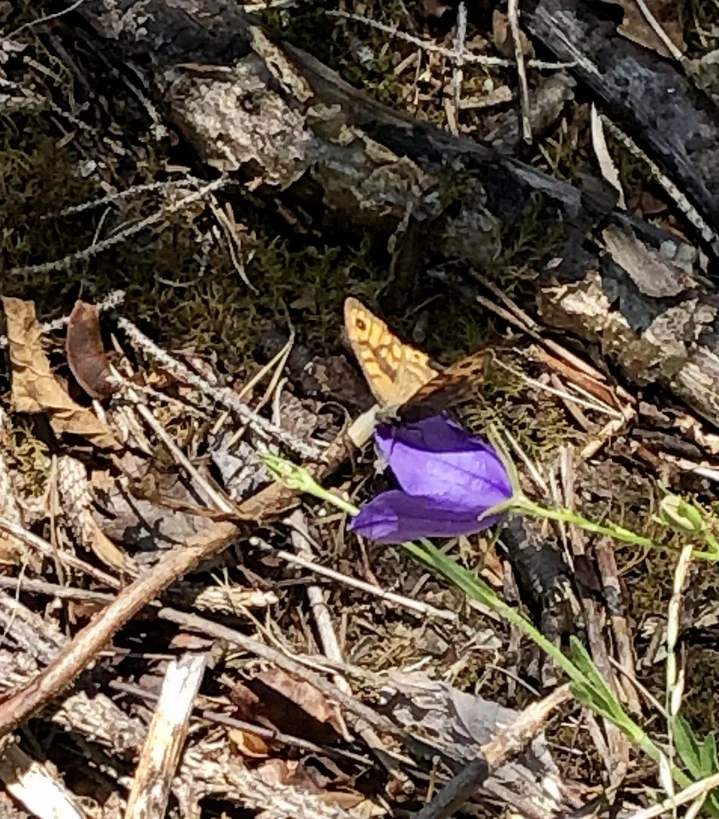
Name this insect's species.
Lasiommata megera (also Pararge megera)
